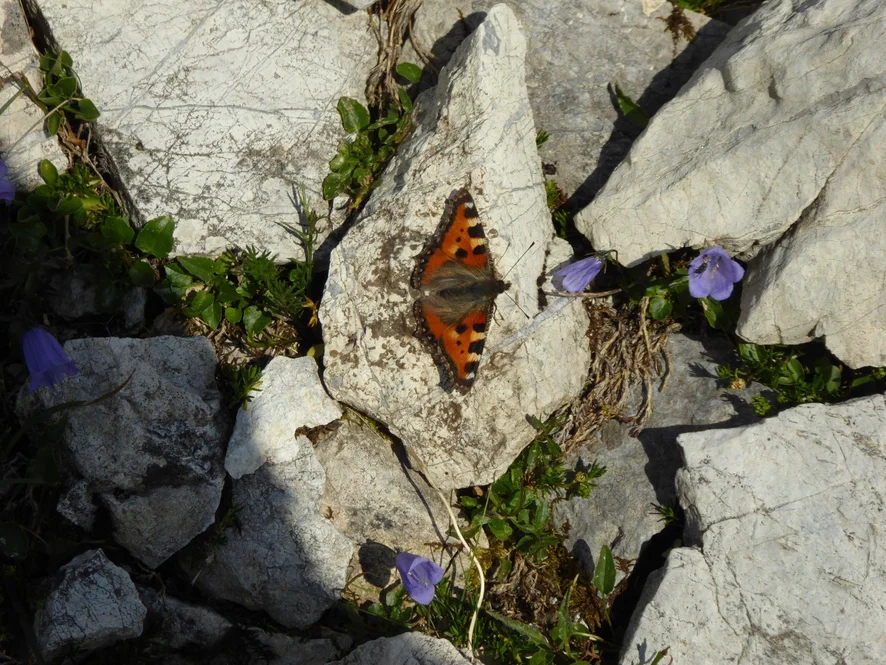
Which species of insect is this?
Aglais urticae
